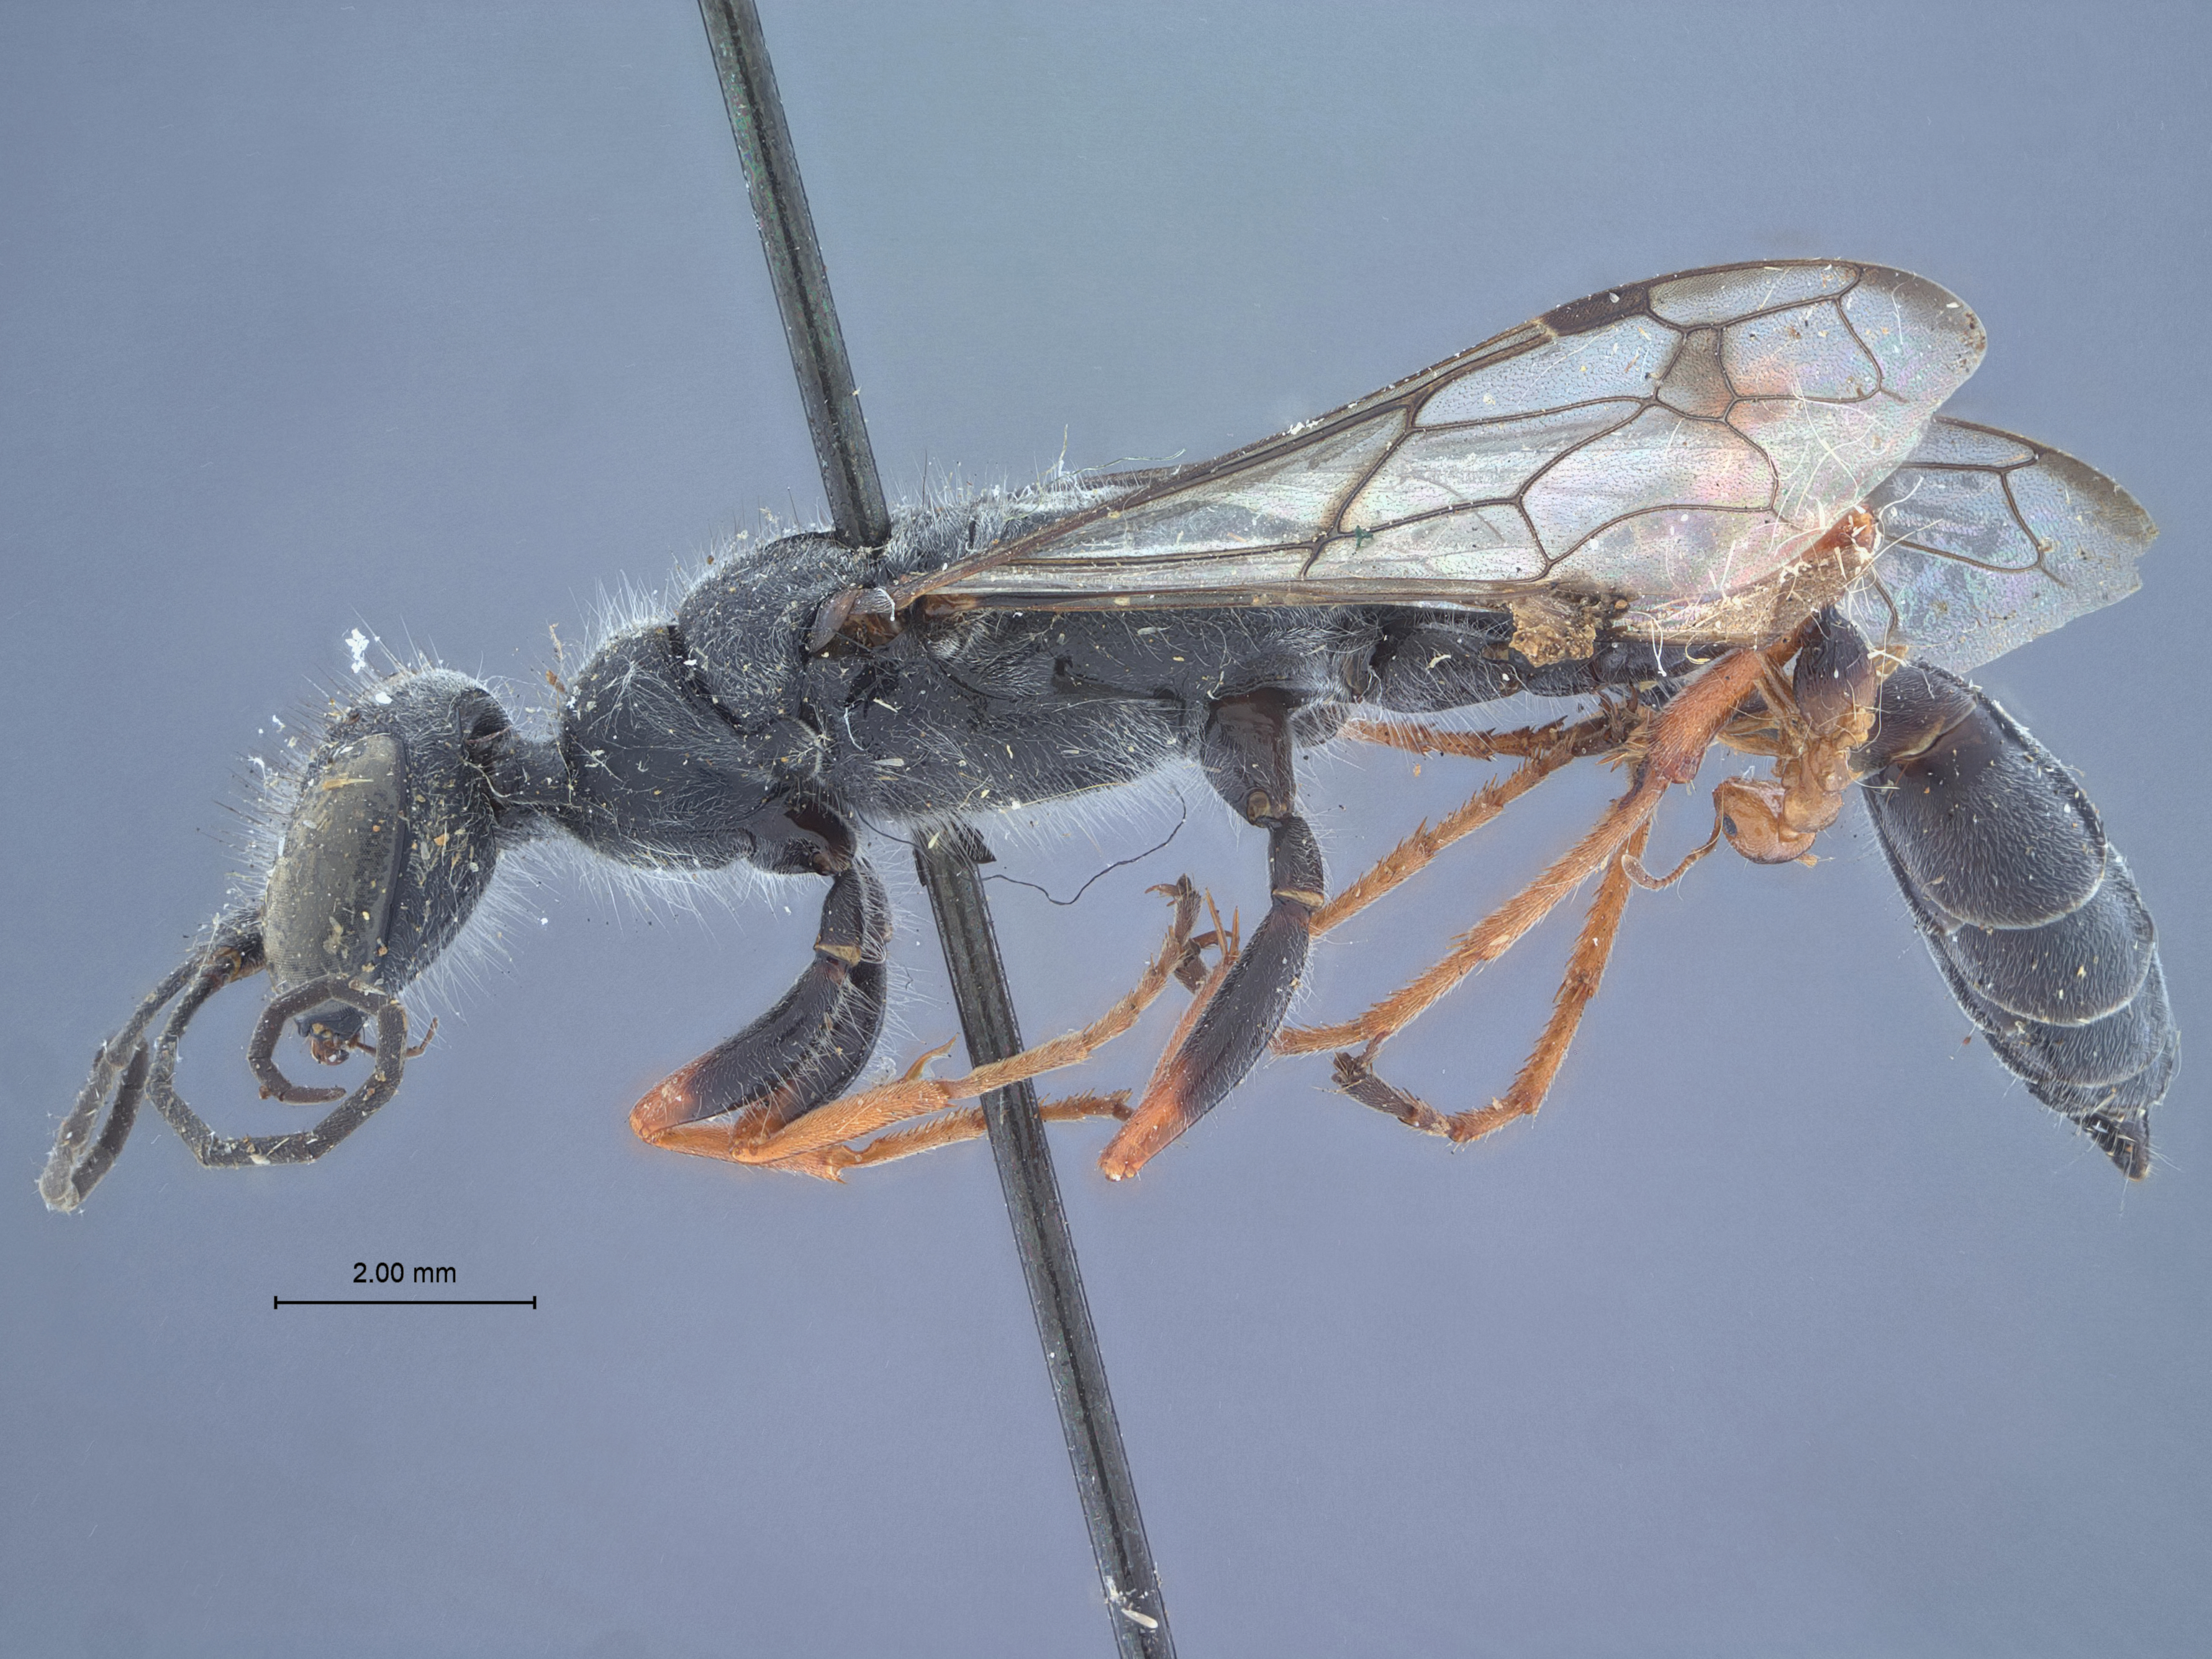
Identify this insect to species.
Podium carolina
